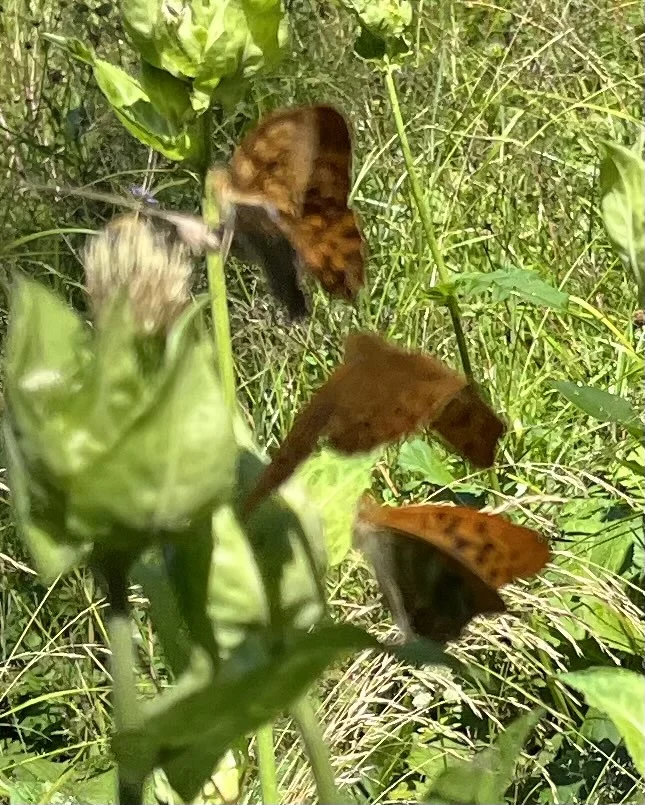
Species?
Argynnis paphia
